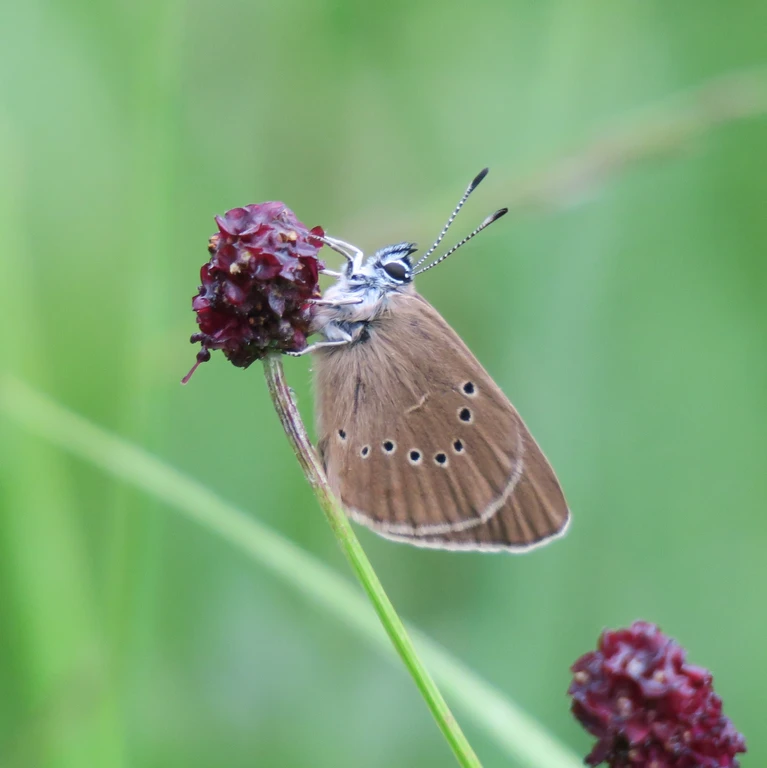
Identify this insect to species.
Phengaris nausithous (also Maculinea nausithous)
